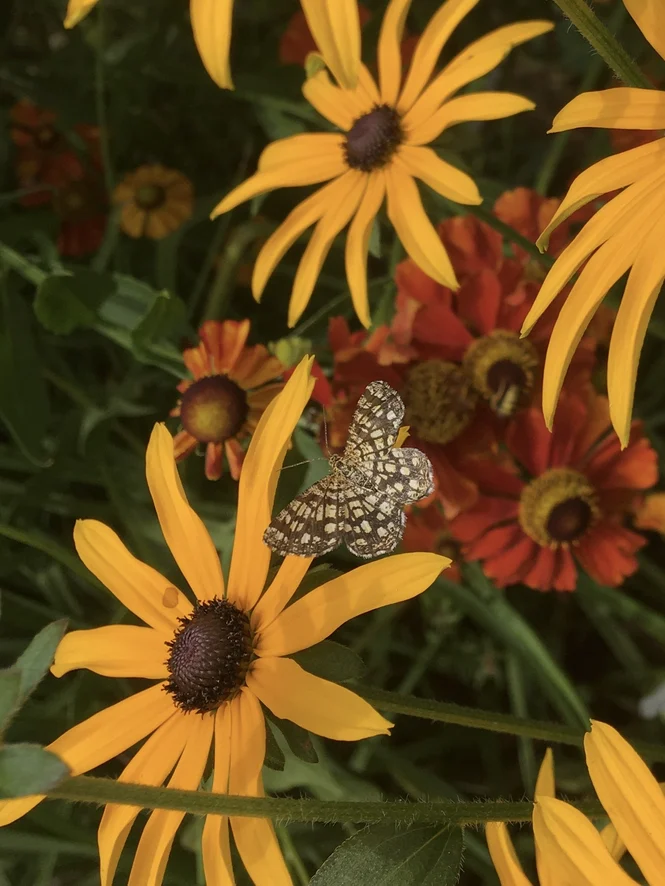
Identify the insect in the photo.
Chiasmia clathrata
